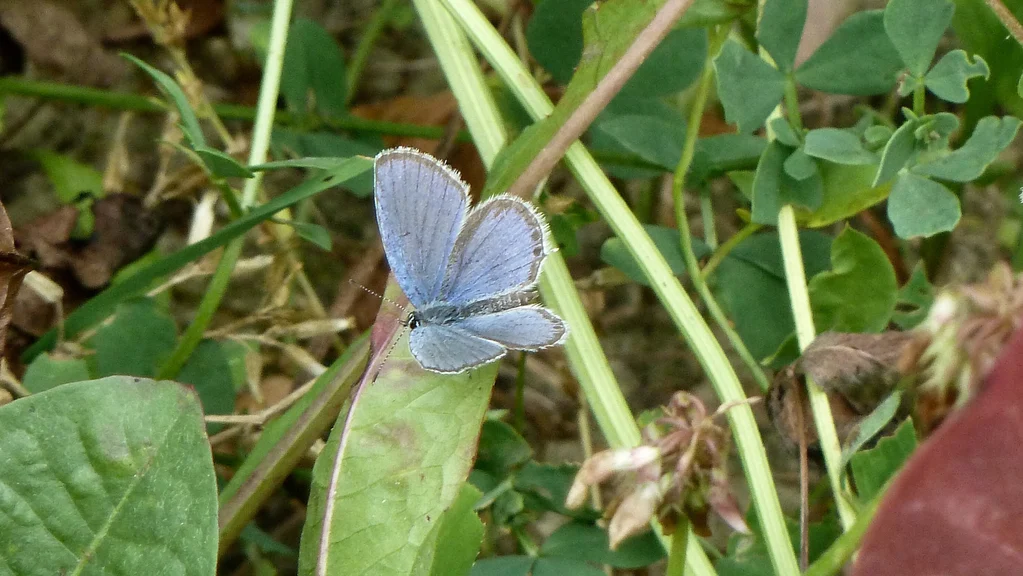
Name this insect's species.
Cupido argiades (also Elkalyce argiades)
